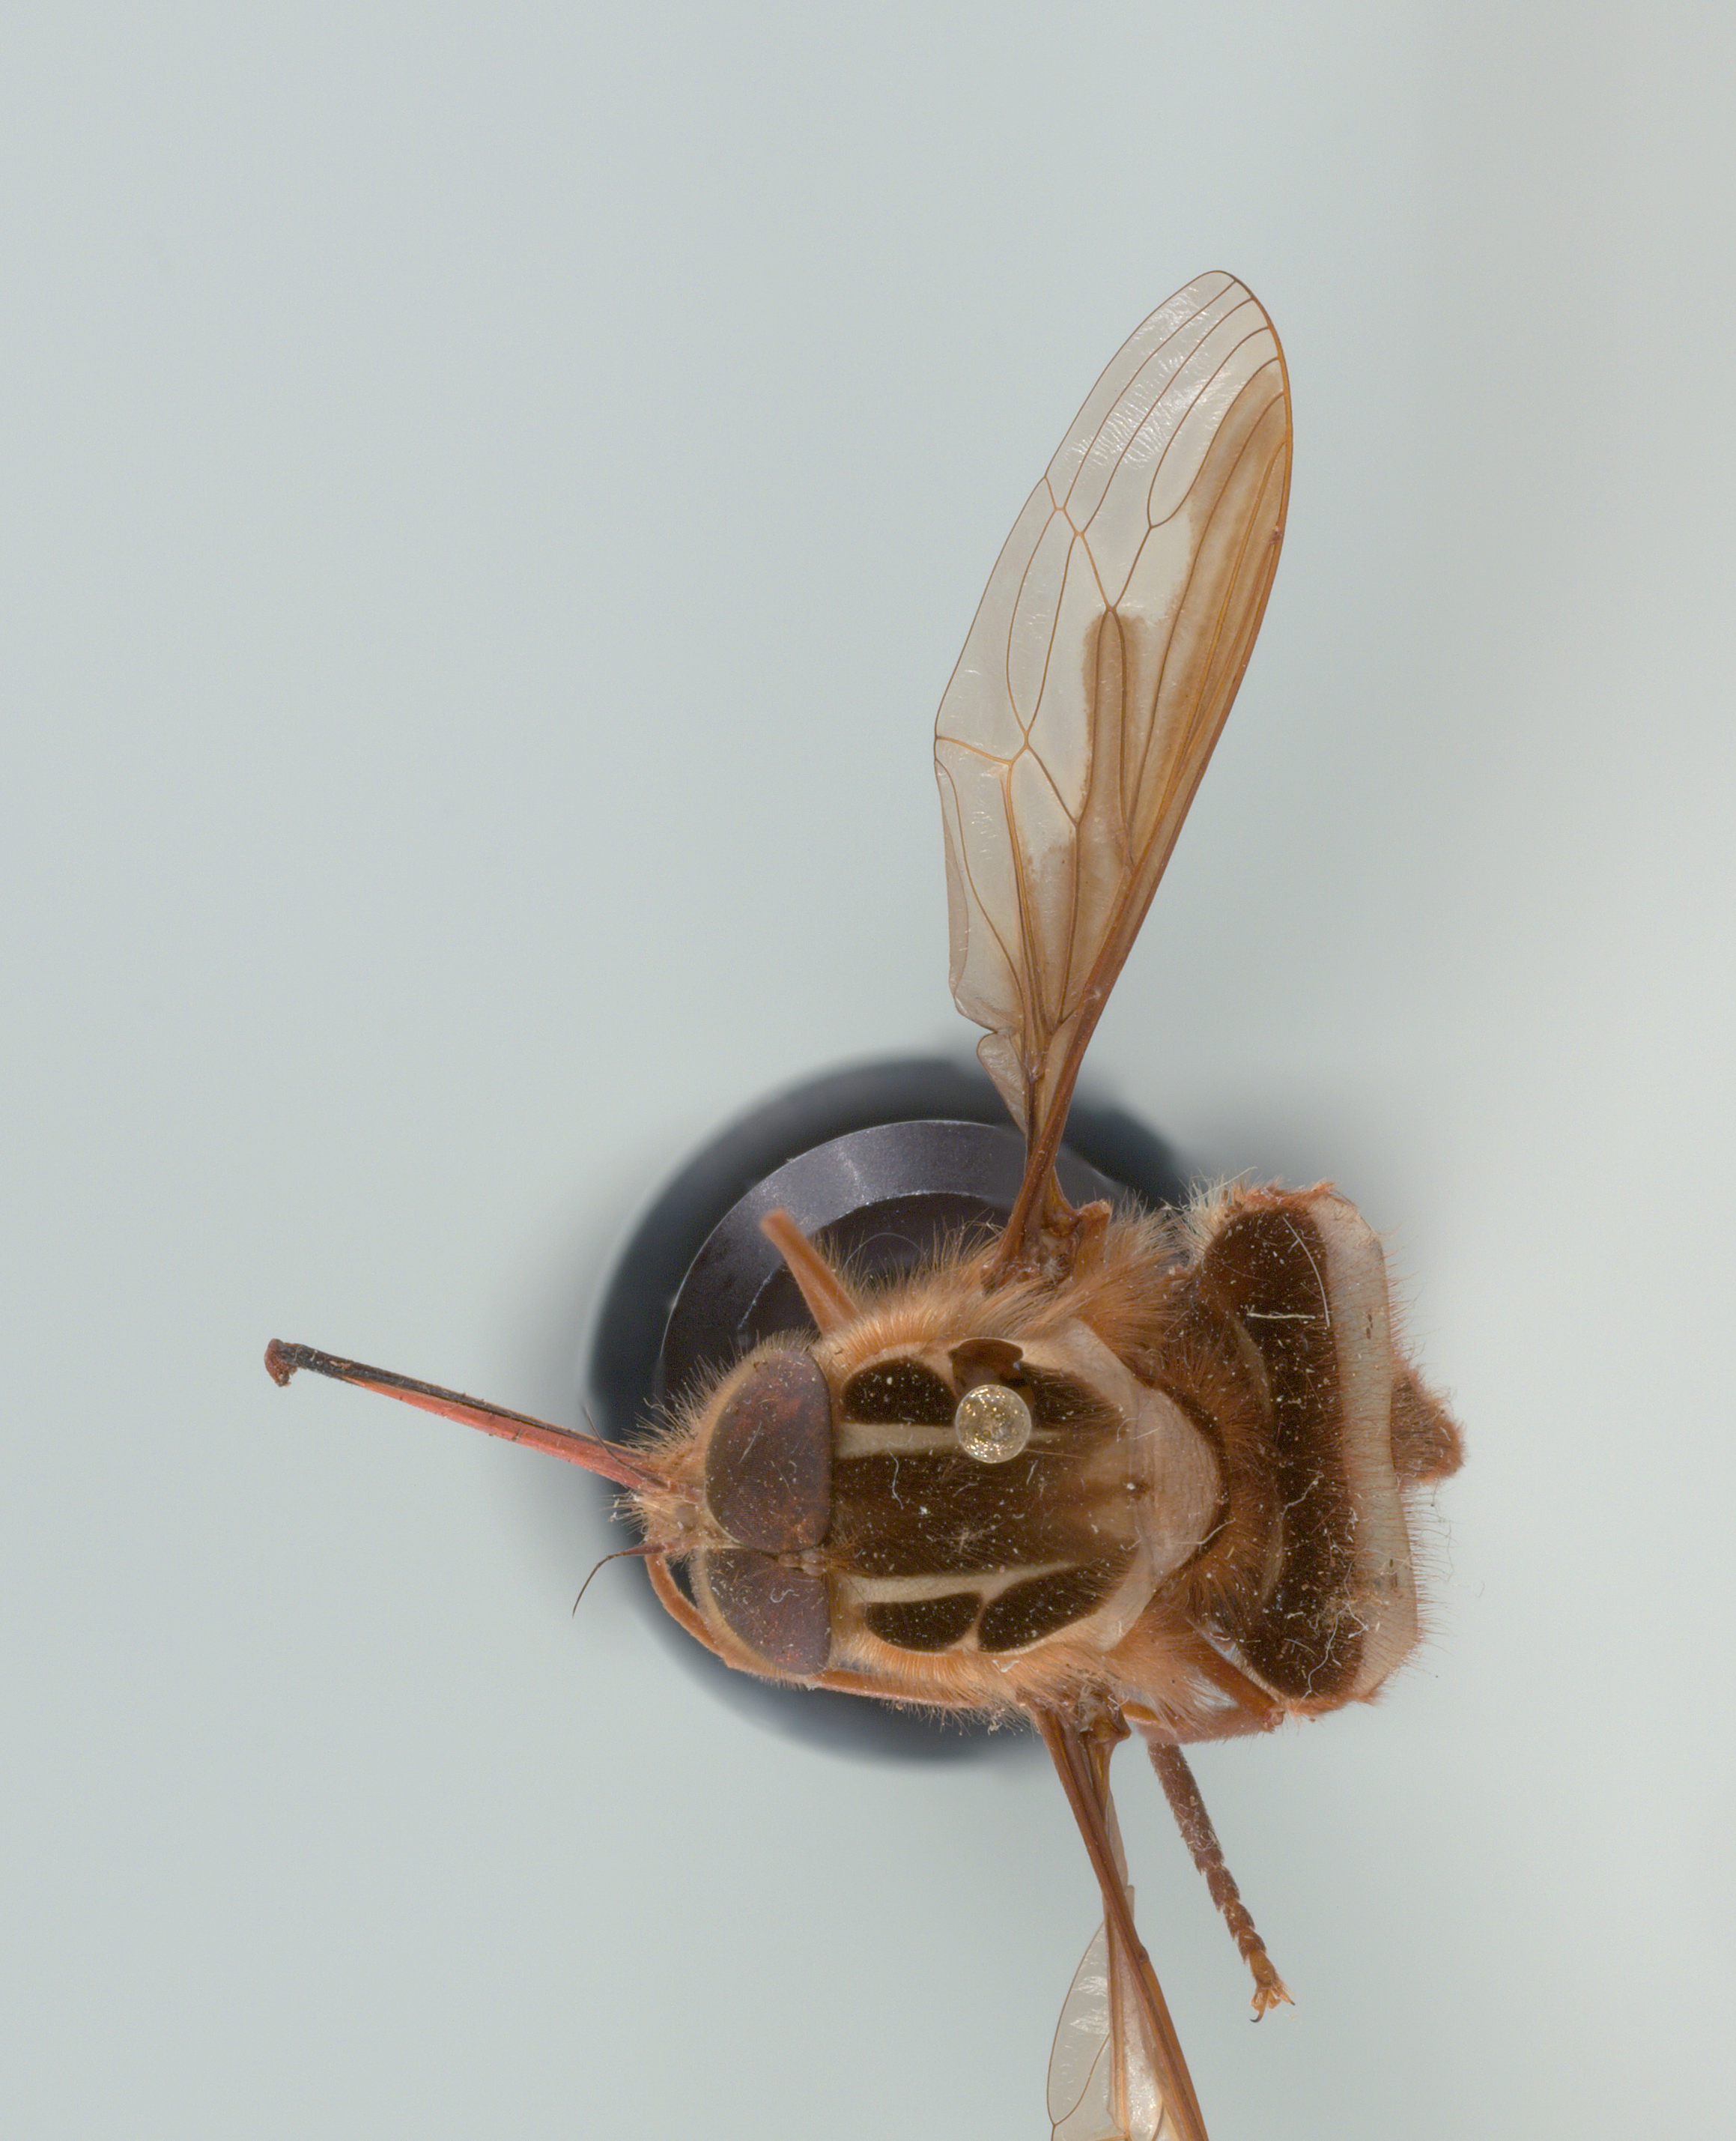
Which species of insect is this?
Hirmoneura philippii (also Trichophthalma philippii)
